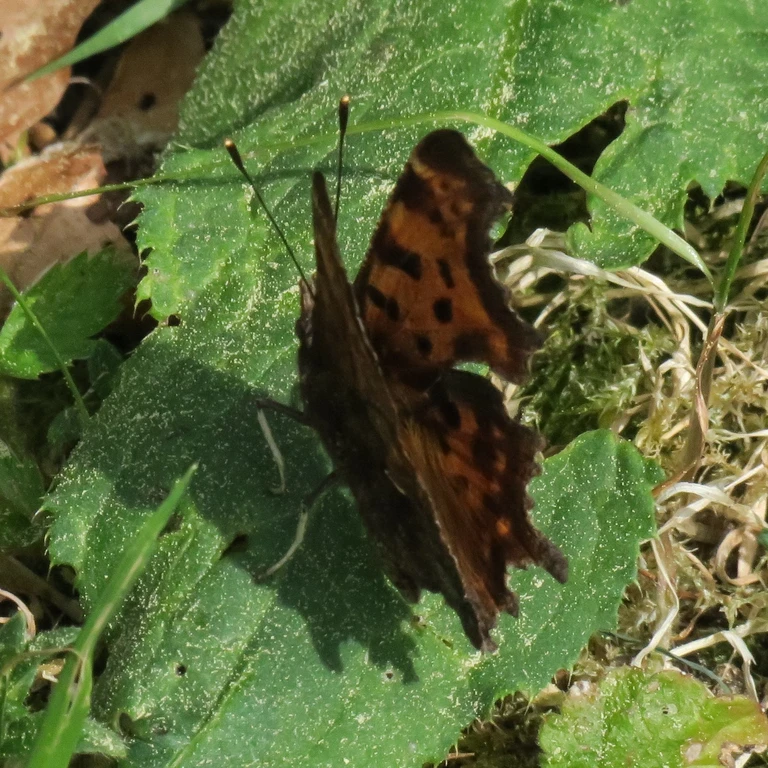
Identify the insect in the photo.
Polygonia c-album
